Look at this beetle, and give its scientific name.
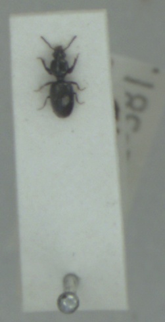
Dyschirius aeneus
